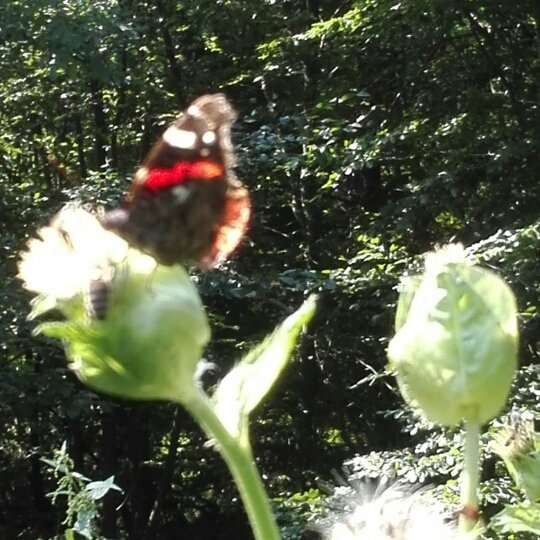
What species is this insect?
Vanessa atalanta
